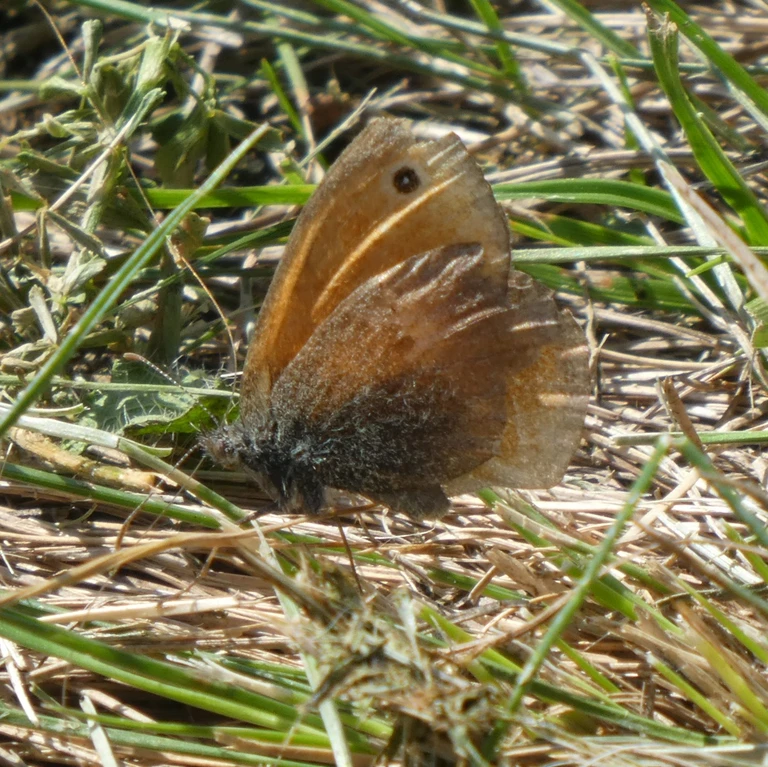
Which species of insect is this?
Coenonympha pamphilus
